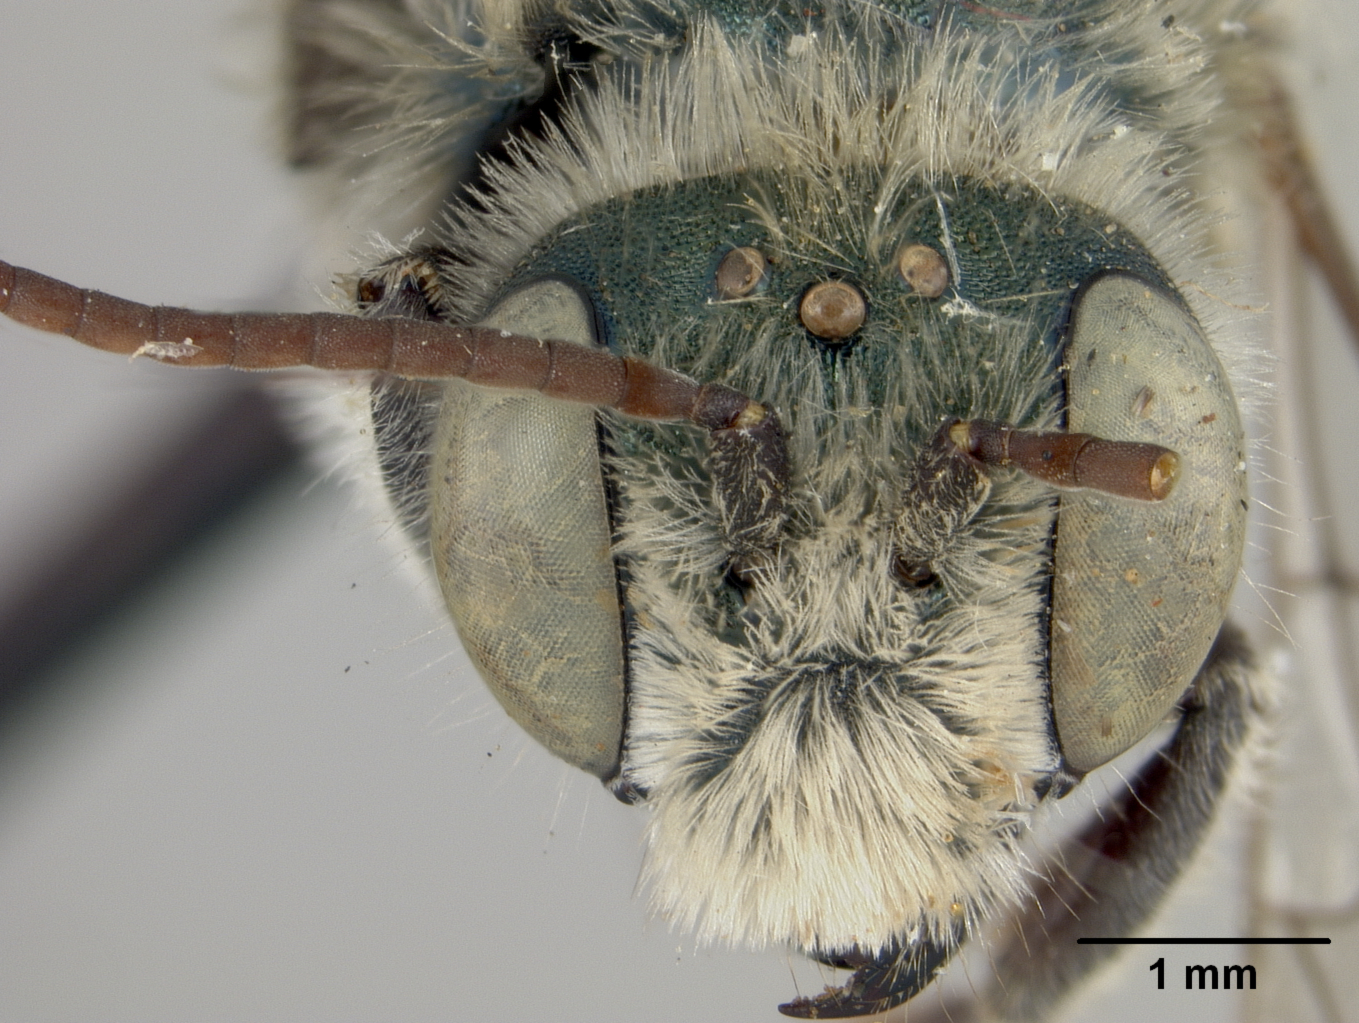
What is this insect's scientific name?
Osmia hicksi
